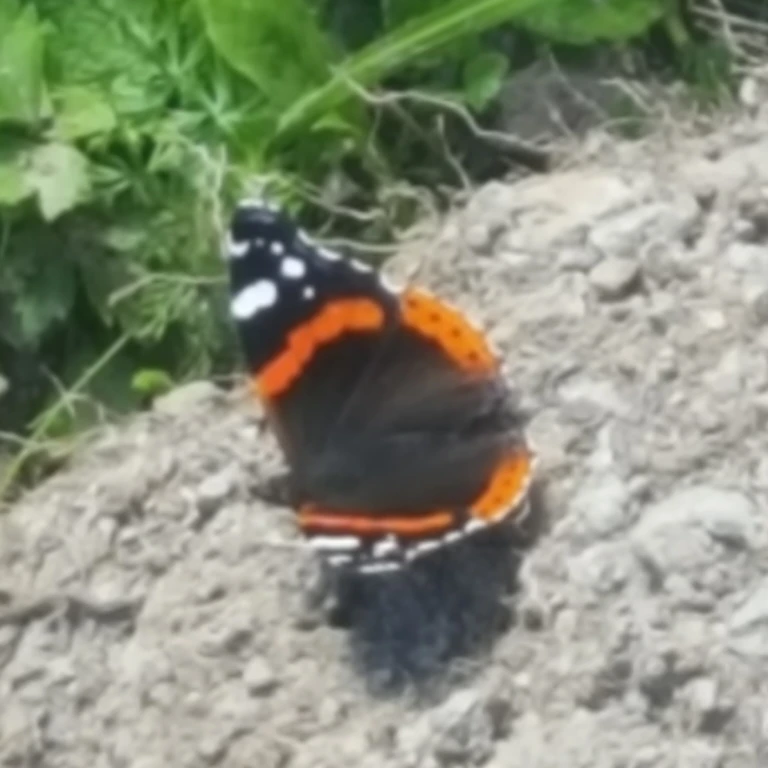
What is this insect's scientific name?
Vanessa atalanta
